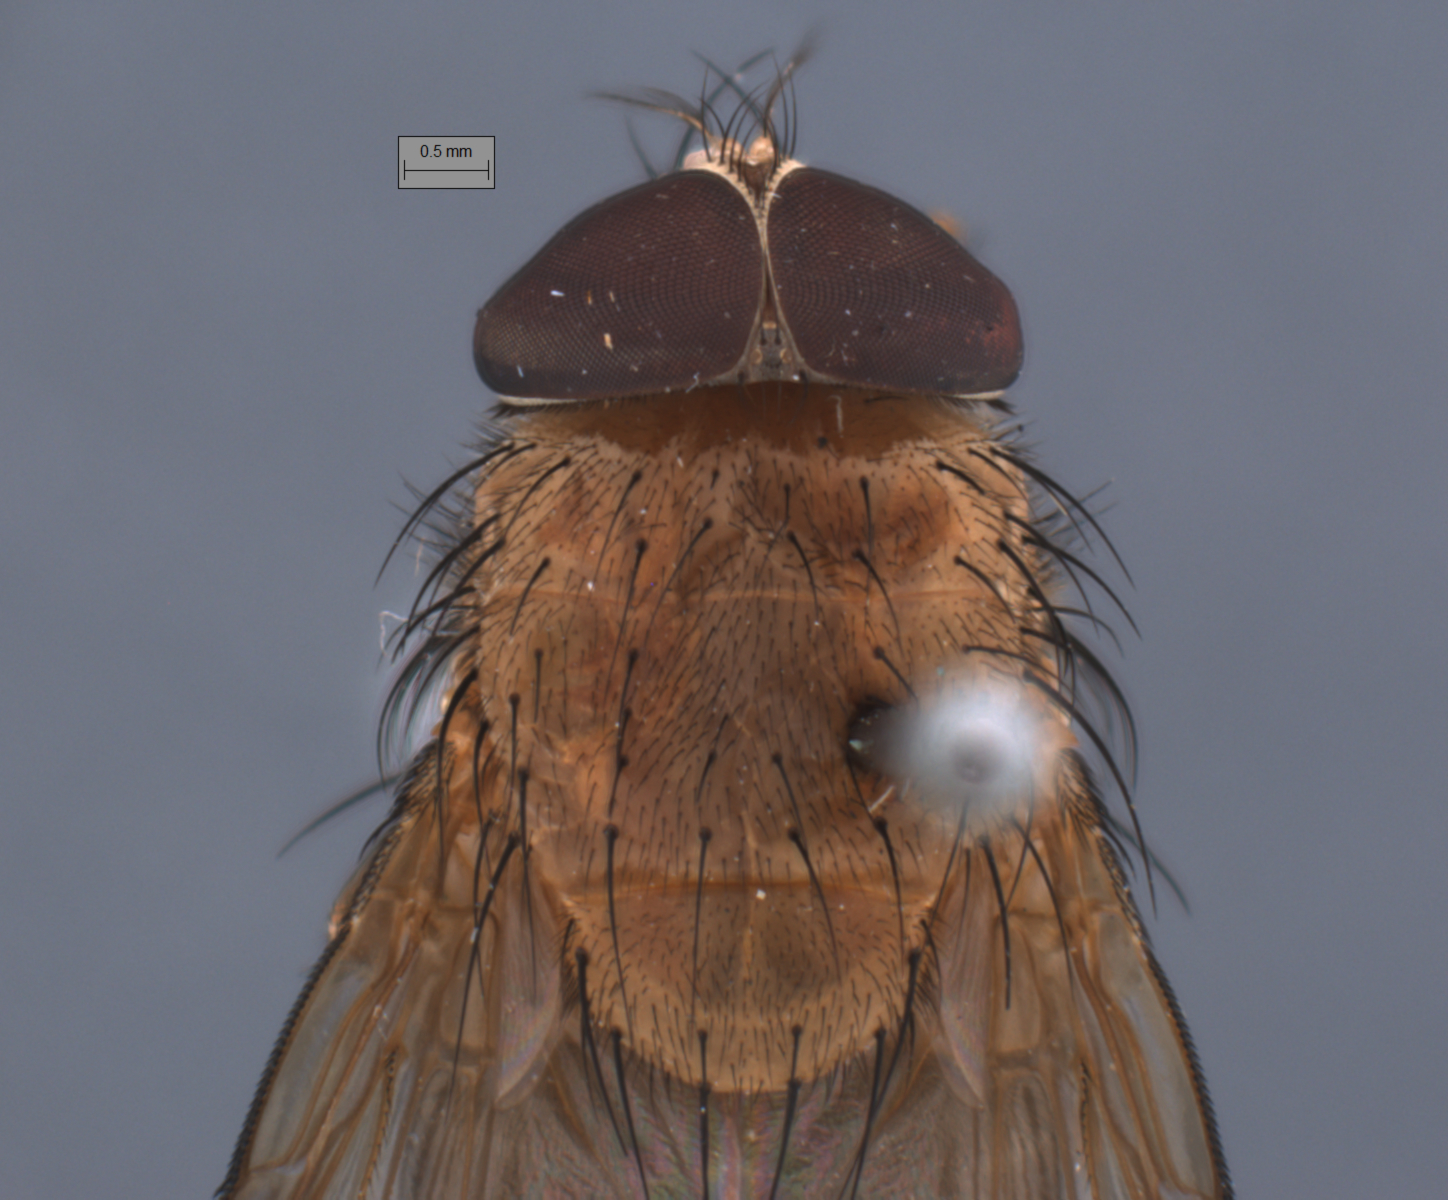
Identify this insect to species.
Phumosia promittens
